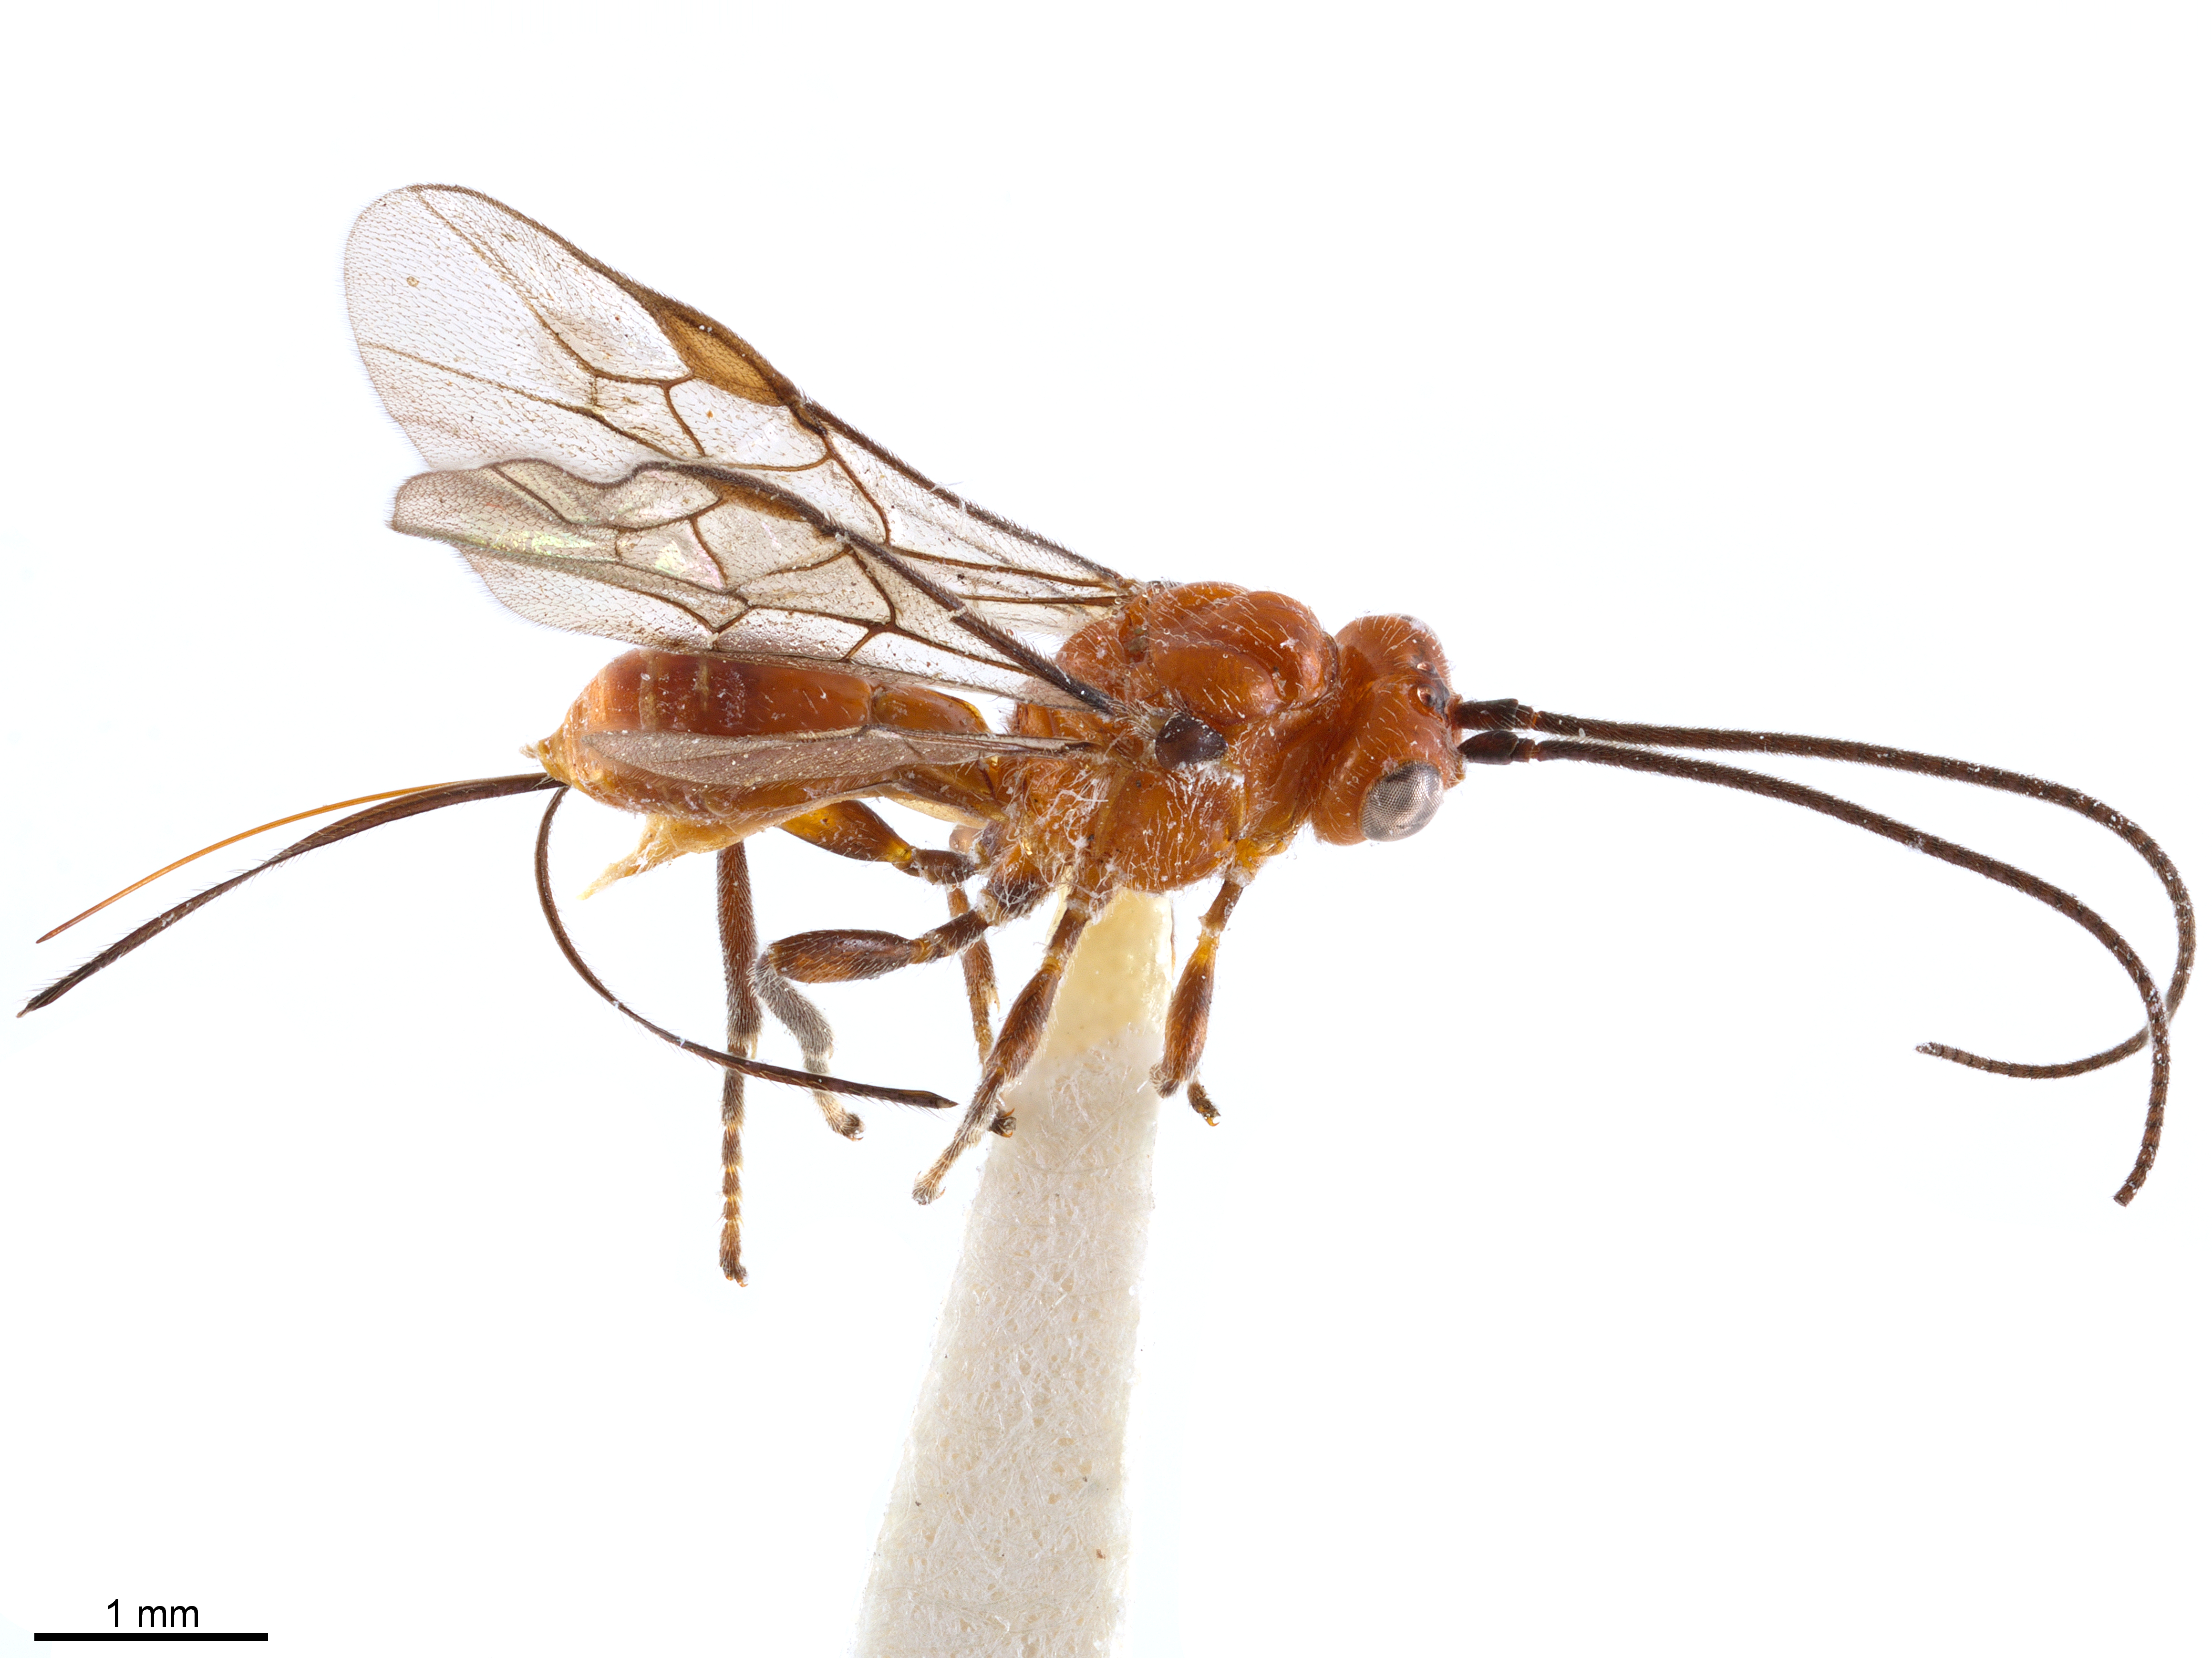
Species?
Doryctobracon anastrephilus
